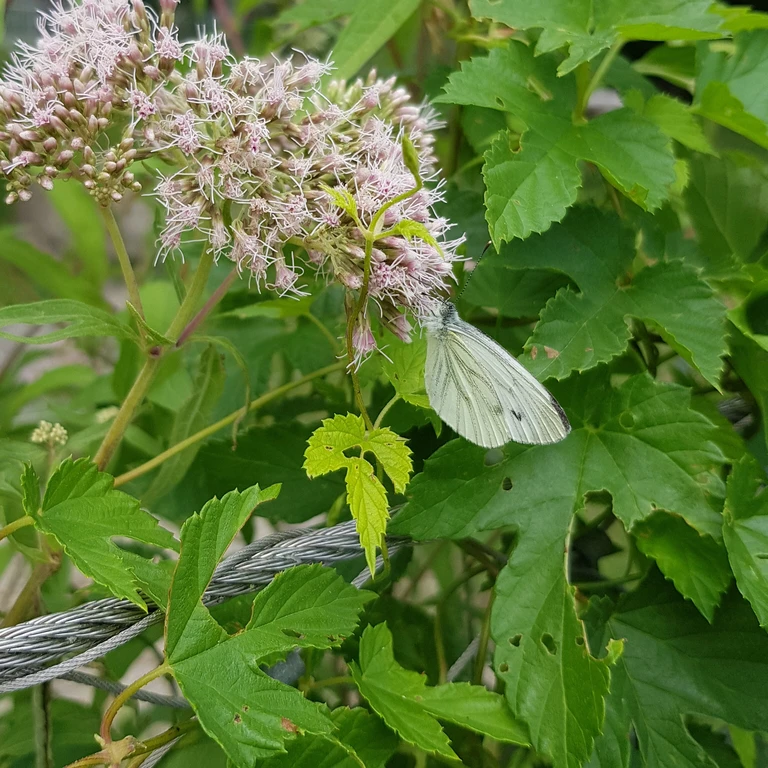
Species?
Pieris napi
